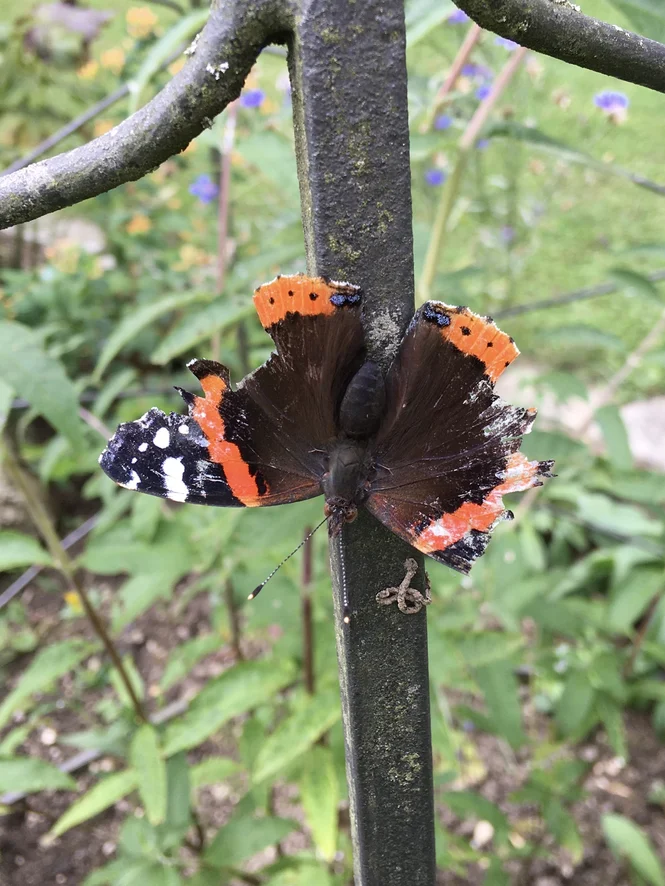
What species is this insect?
Vanessa atalanta
